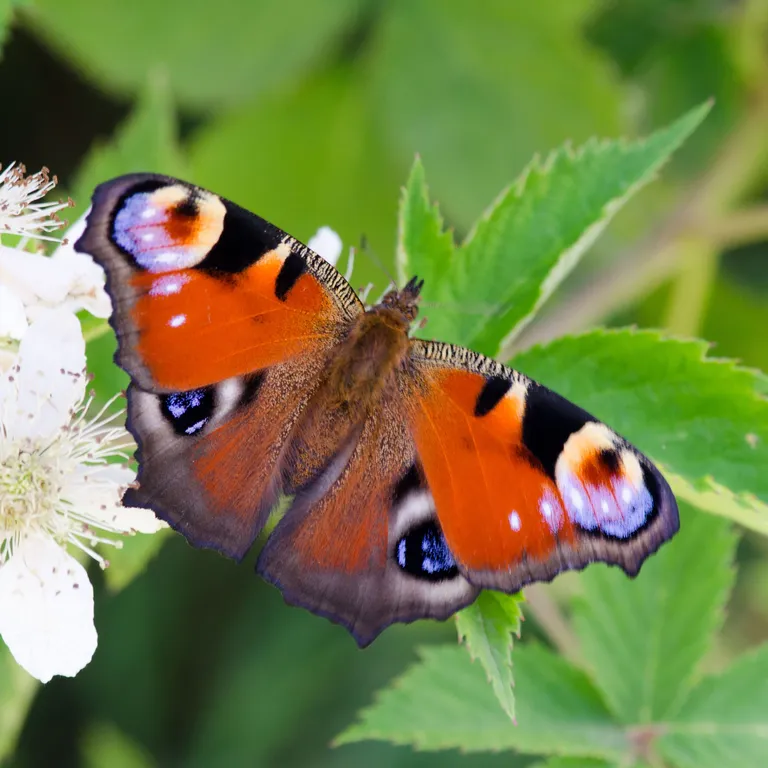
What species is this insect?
Aglais io
